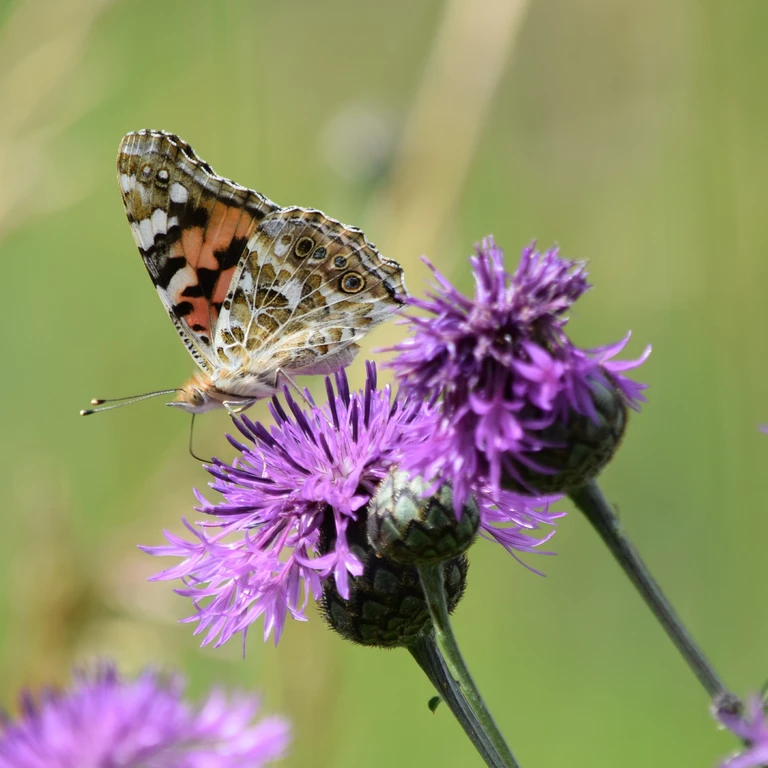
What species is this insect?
Vanessa cardui
